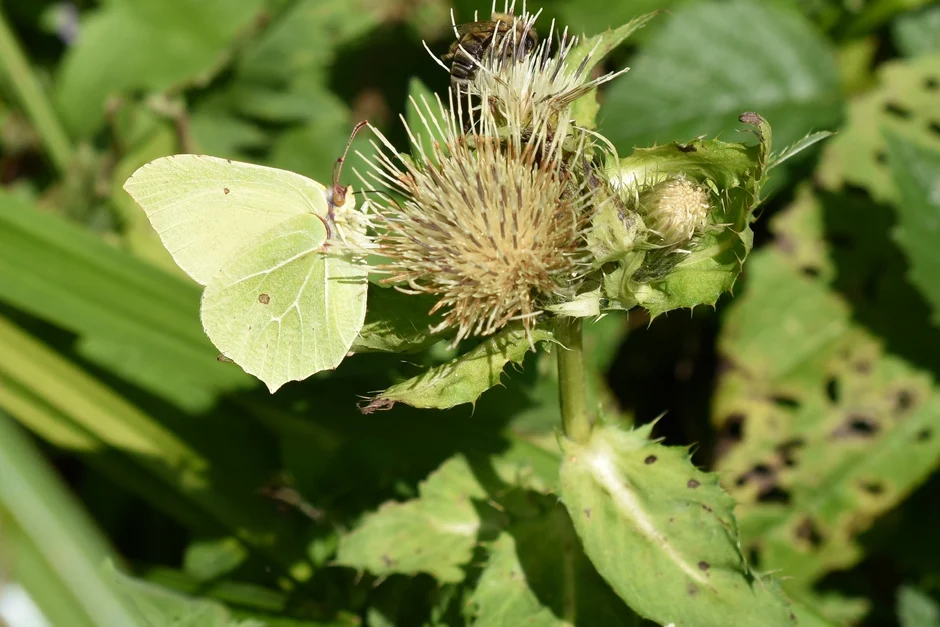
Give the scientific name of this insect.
Gonepteryx rhamni
